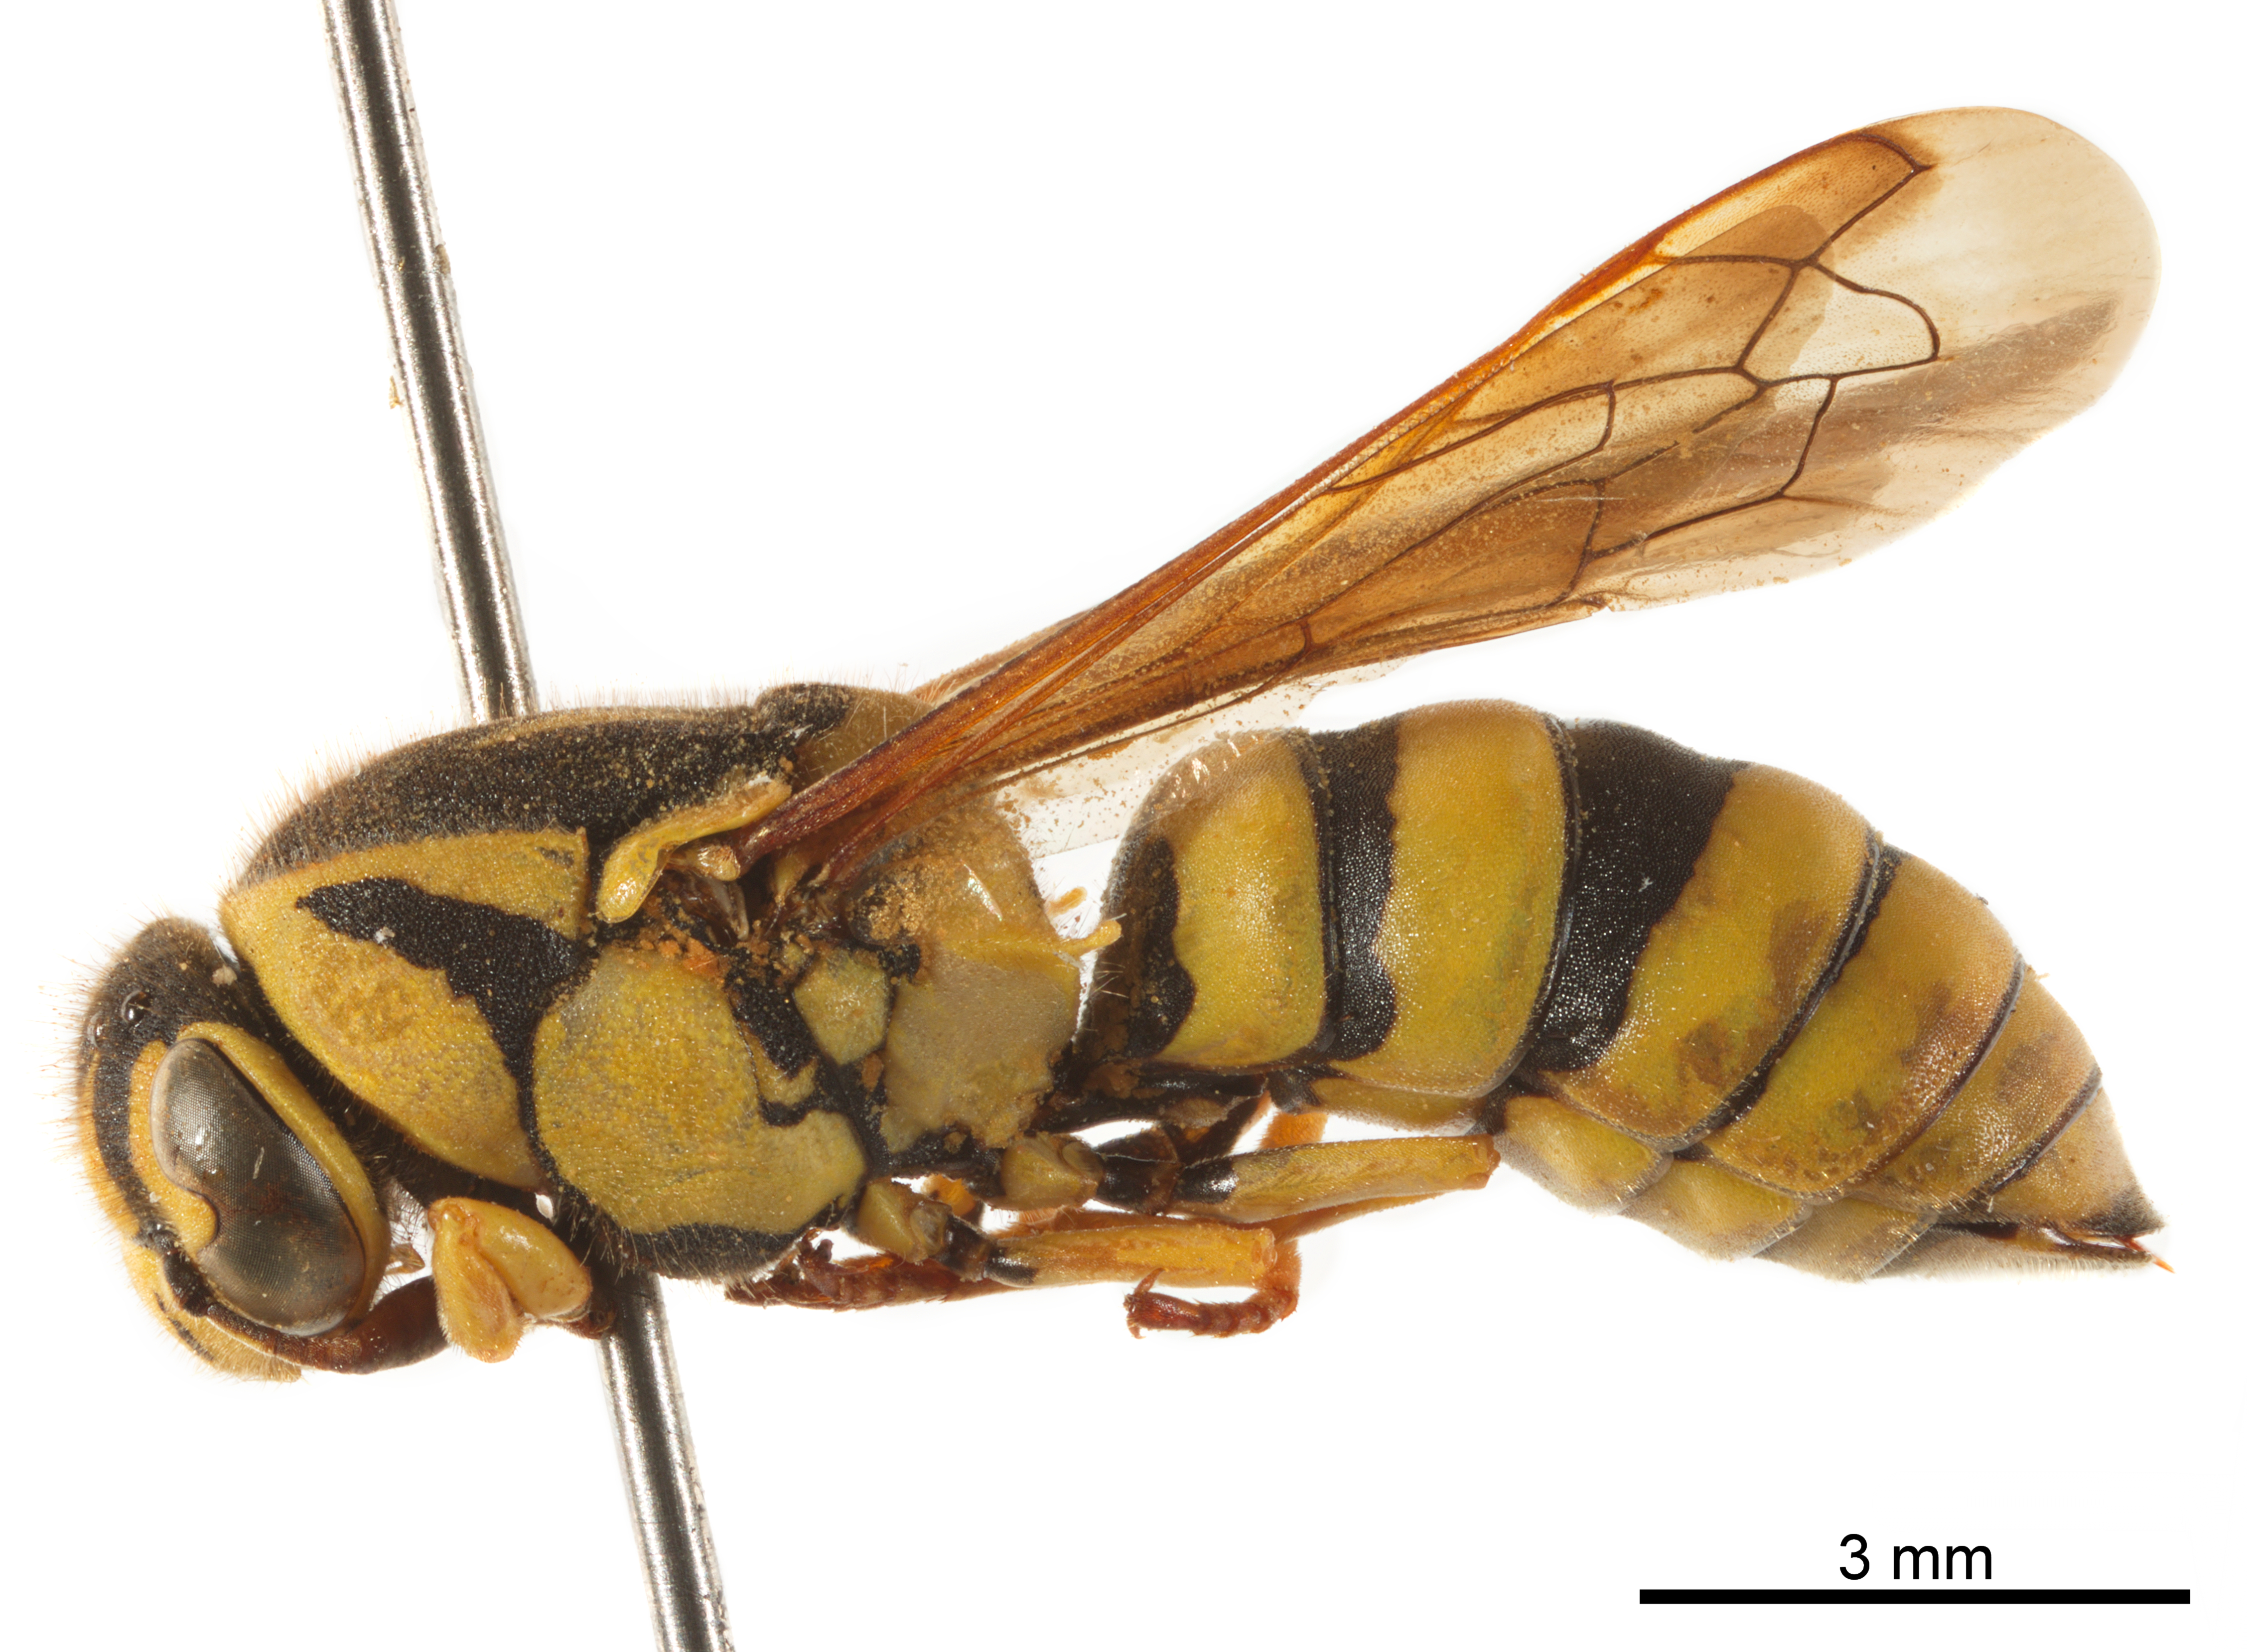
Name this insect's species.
Pseudomasaris edwardsii
